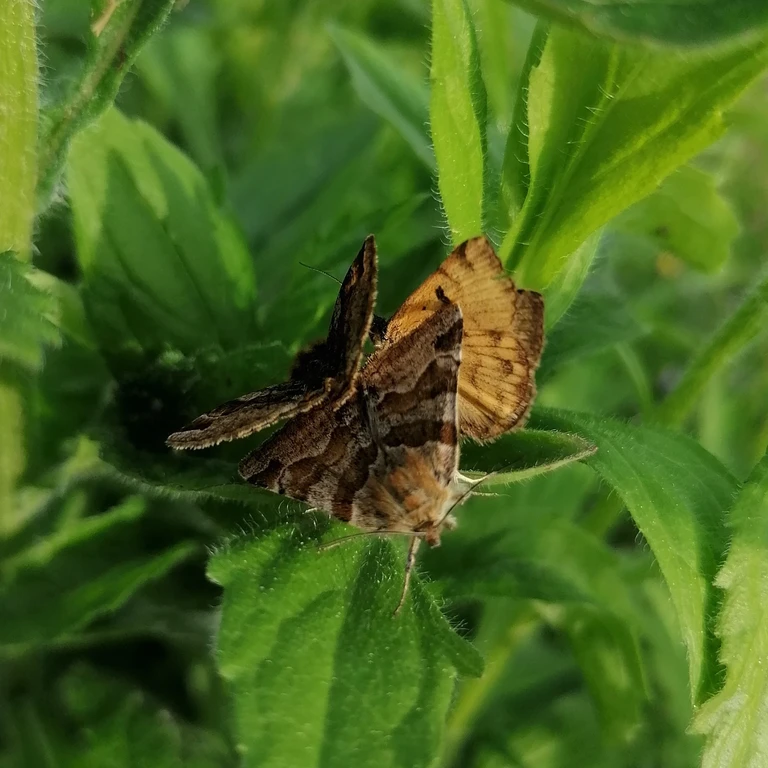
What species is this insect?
Euclidia glyphica
